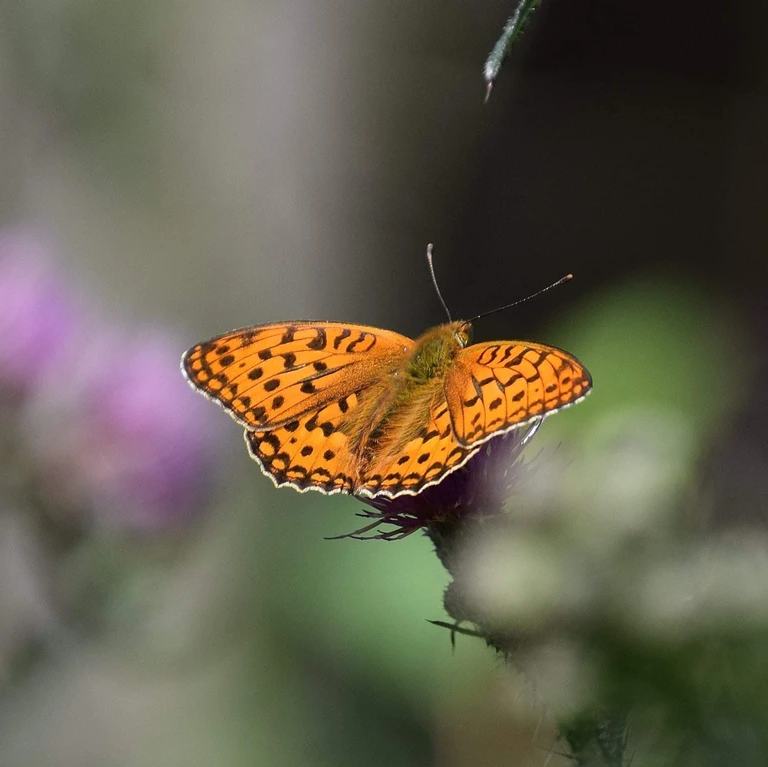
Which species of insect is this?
Fabriciana adippe
